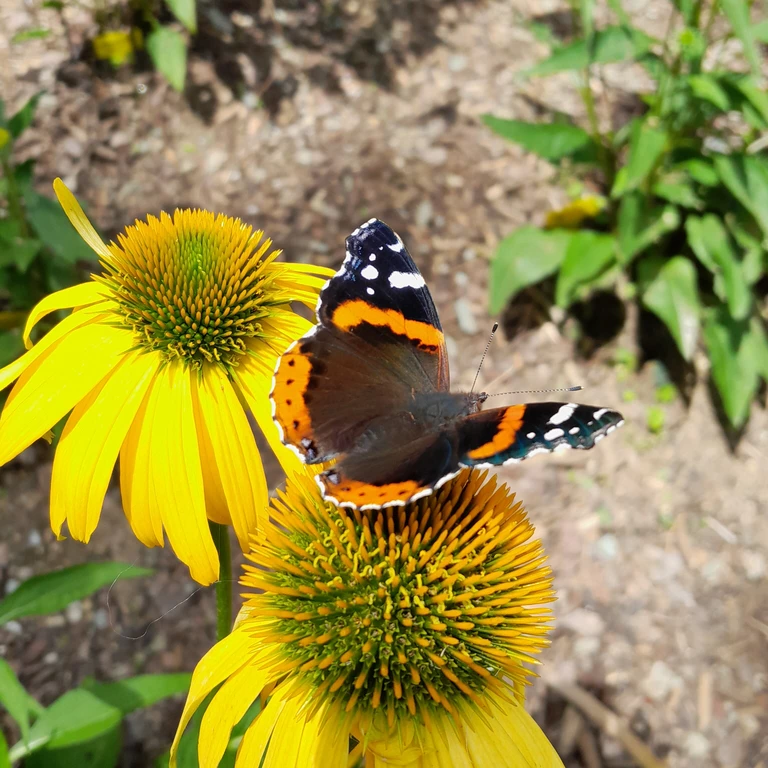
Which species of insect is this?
Vanessa atalanta
